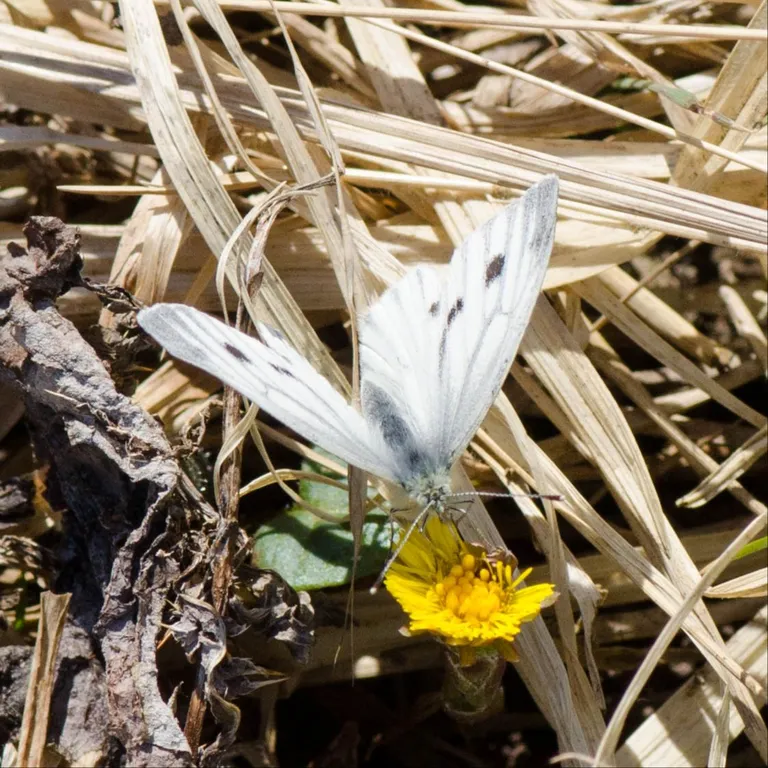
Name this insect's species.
Pieris napi
